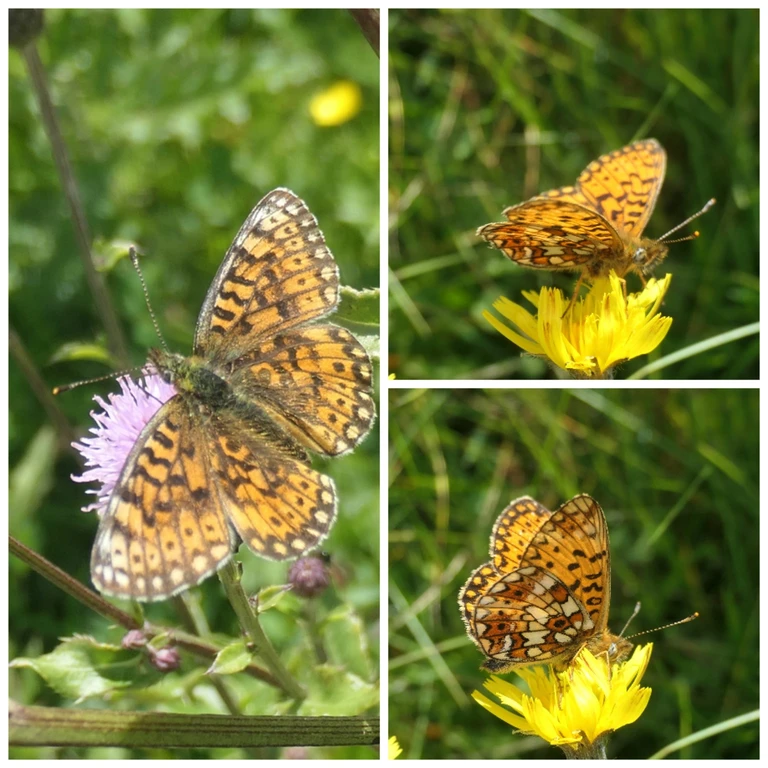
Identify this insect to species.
Boloria selene
